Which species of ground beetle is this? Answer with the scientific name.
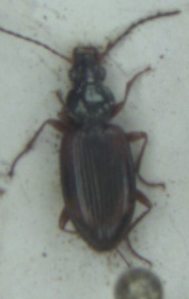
Bembidion tetracolum
